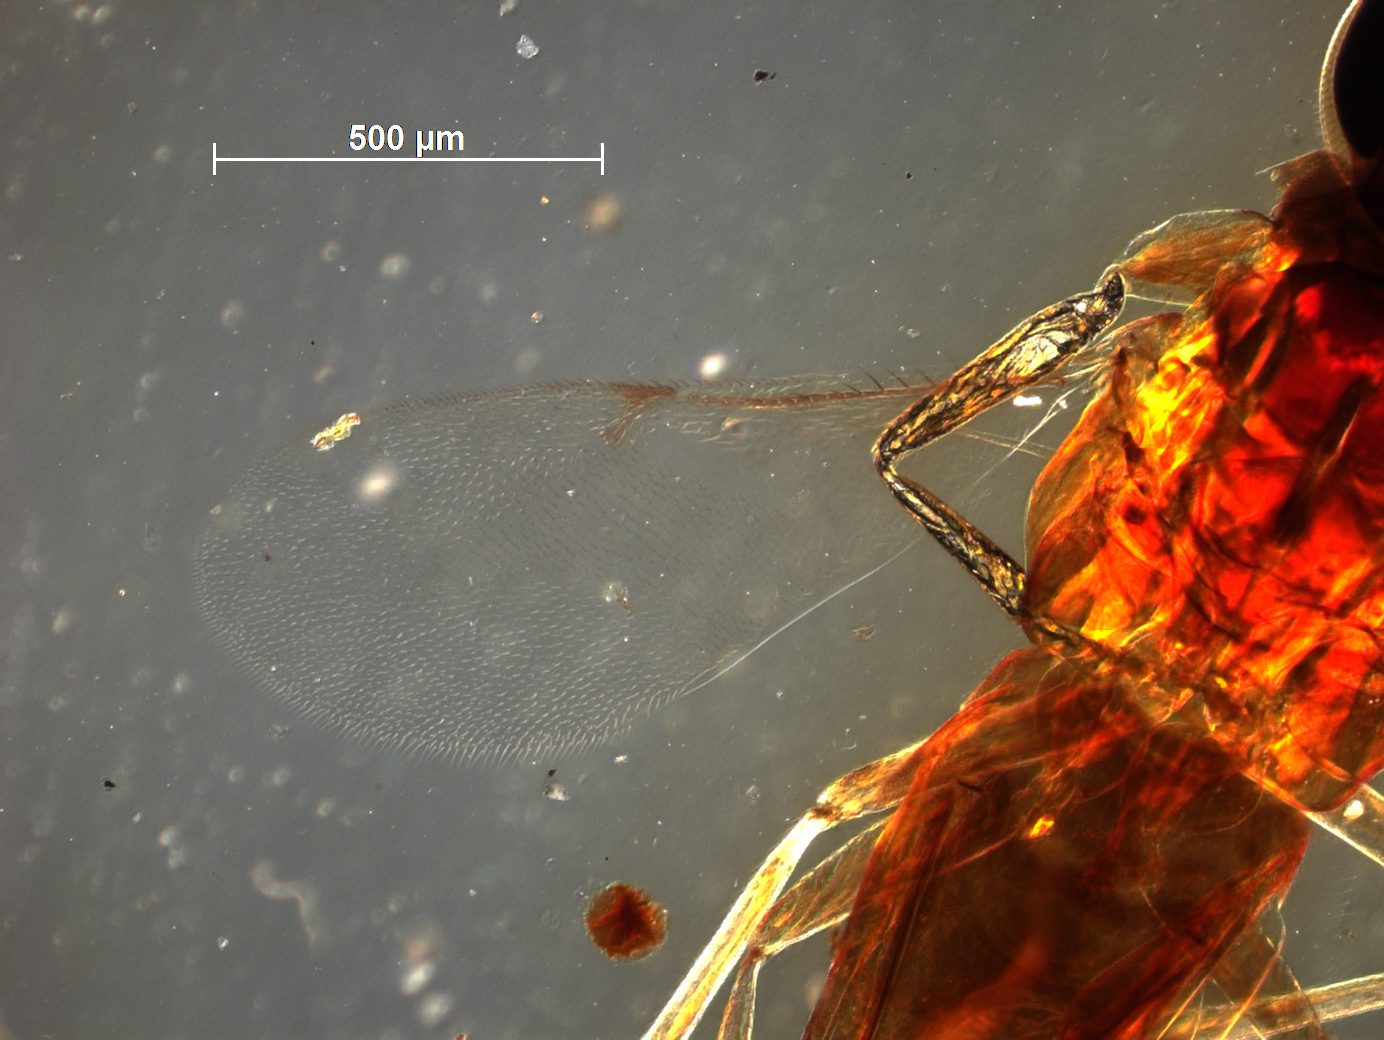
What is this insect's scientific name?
Anagyrus similis
